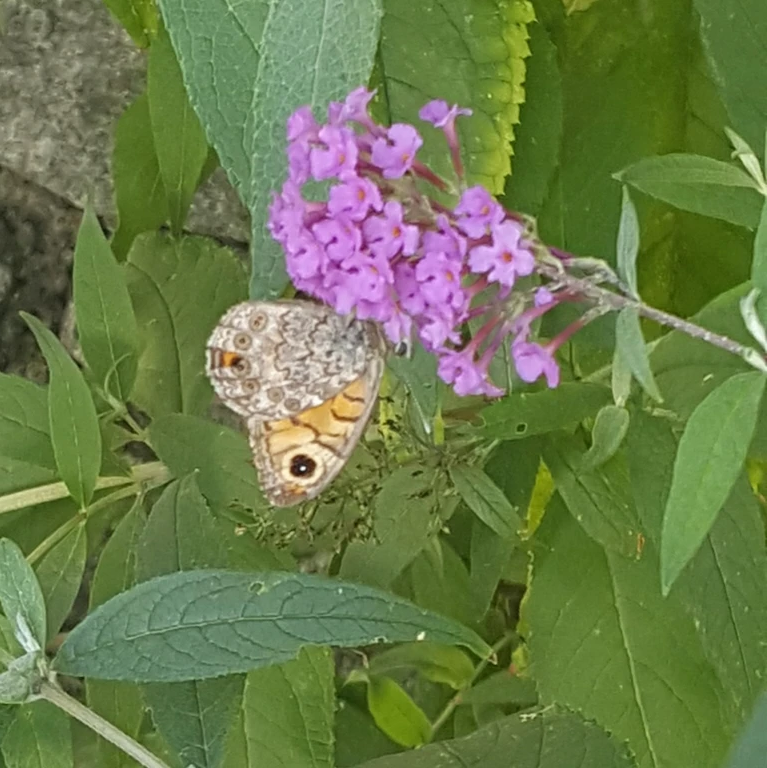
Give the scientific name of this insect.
Lasiommata megera (also Pararge megera)
